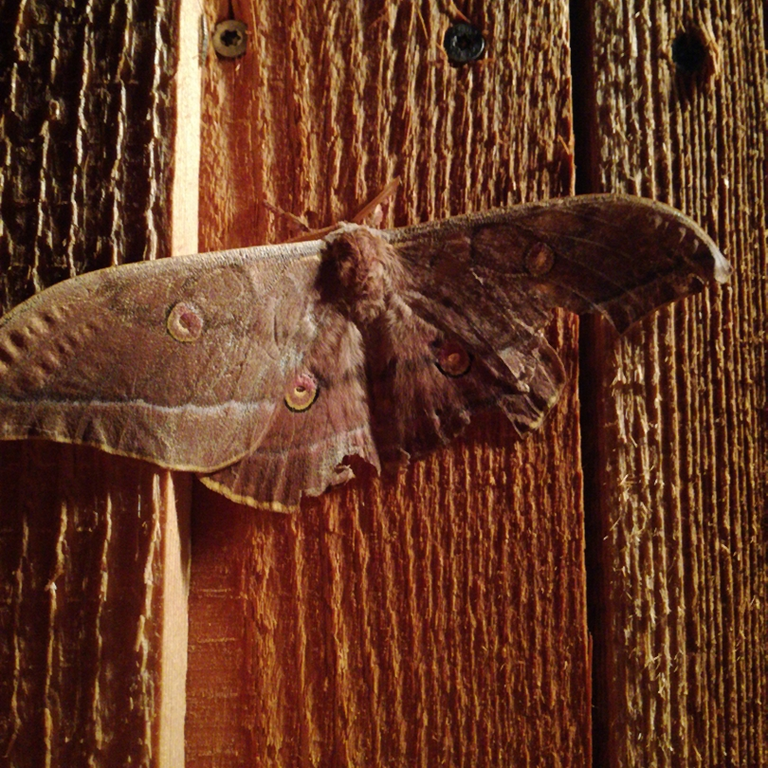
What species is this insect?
Antheraea yamamai
